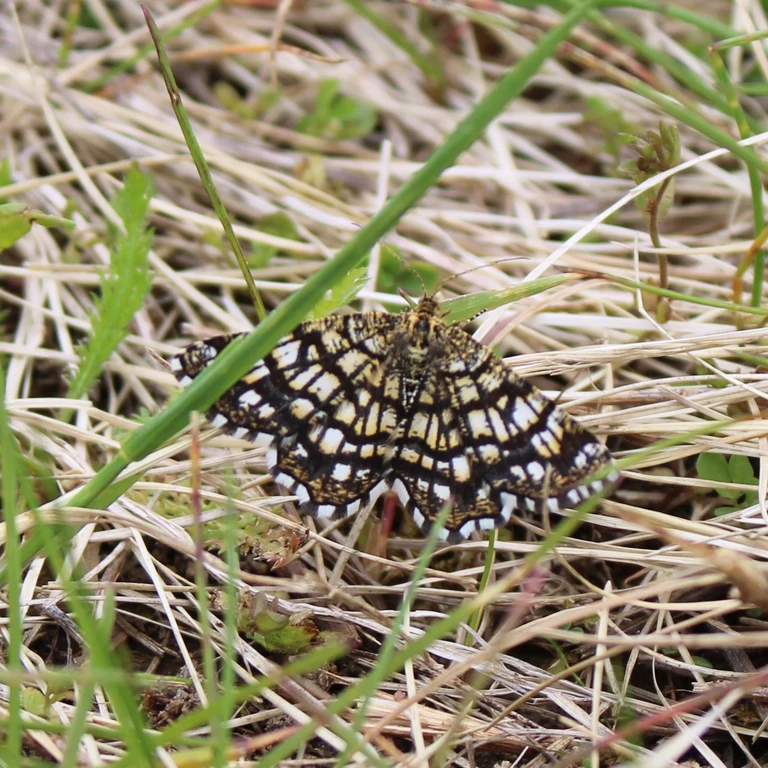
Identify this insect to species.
Chiasmia clathrata
